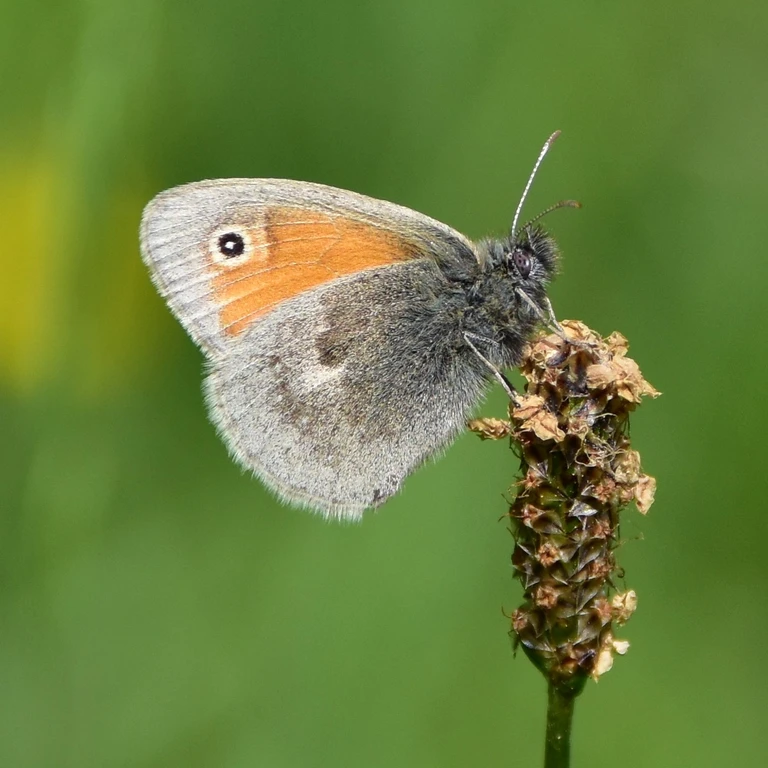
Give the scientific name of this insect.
Coenonympha pamphilus
